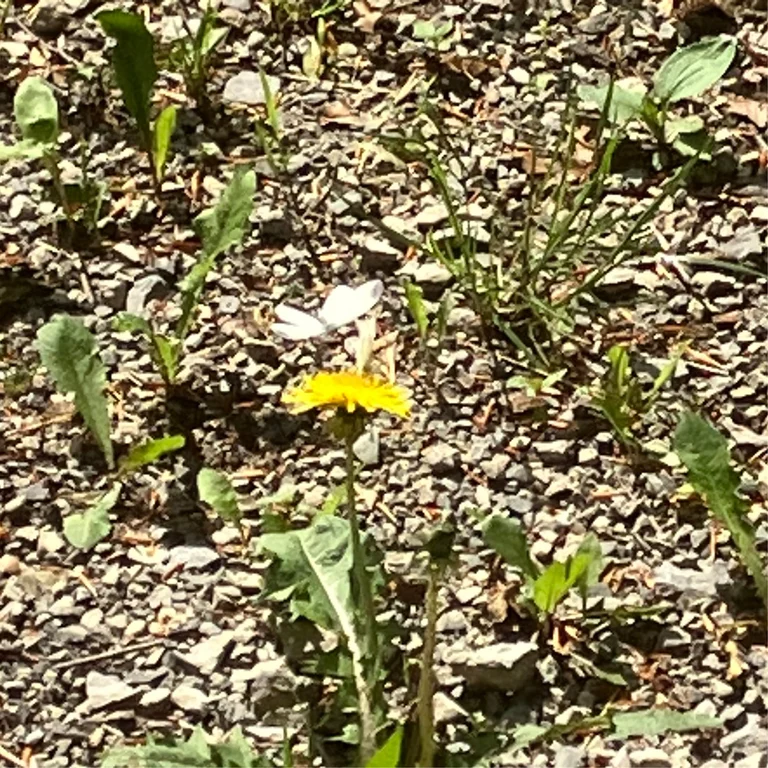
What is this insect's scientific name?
Leptidea sinapis/juvernica
